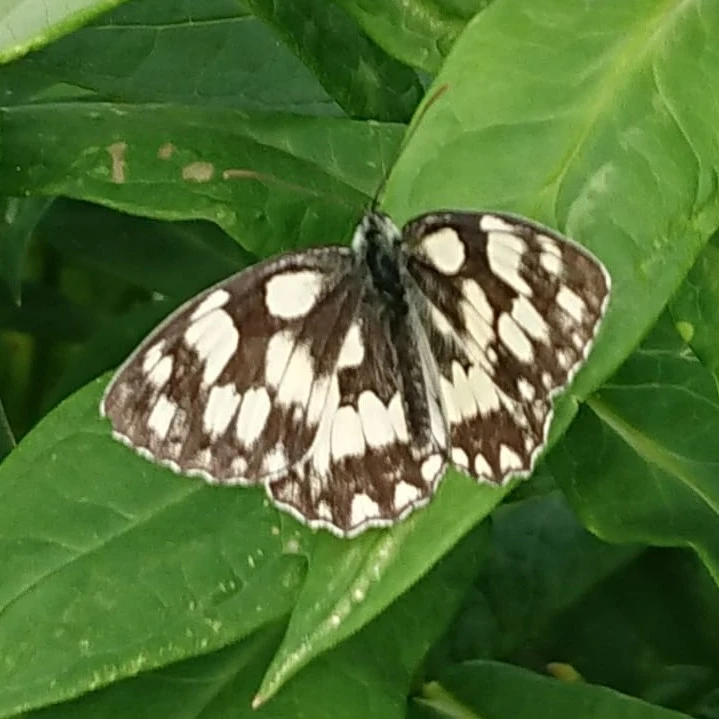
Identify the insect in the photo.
Melanargia galathea
